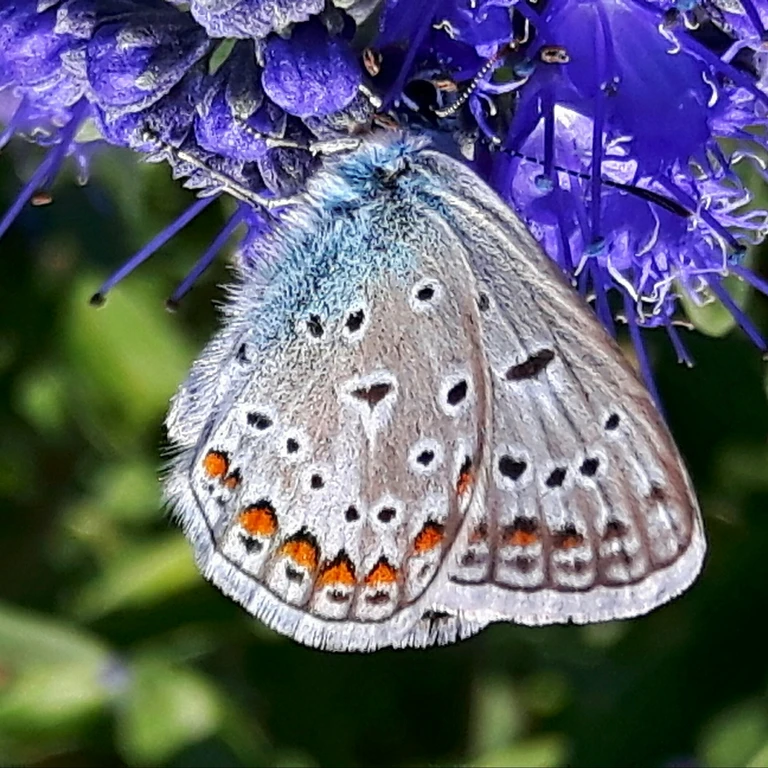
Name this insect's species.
Polyommatus icarus
